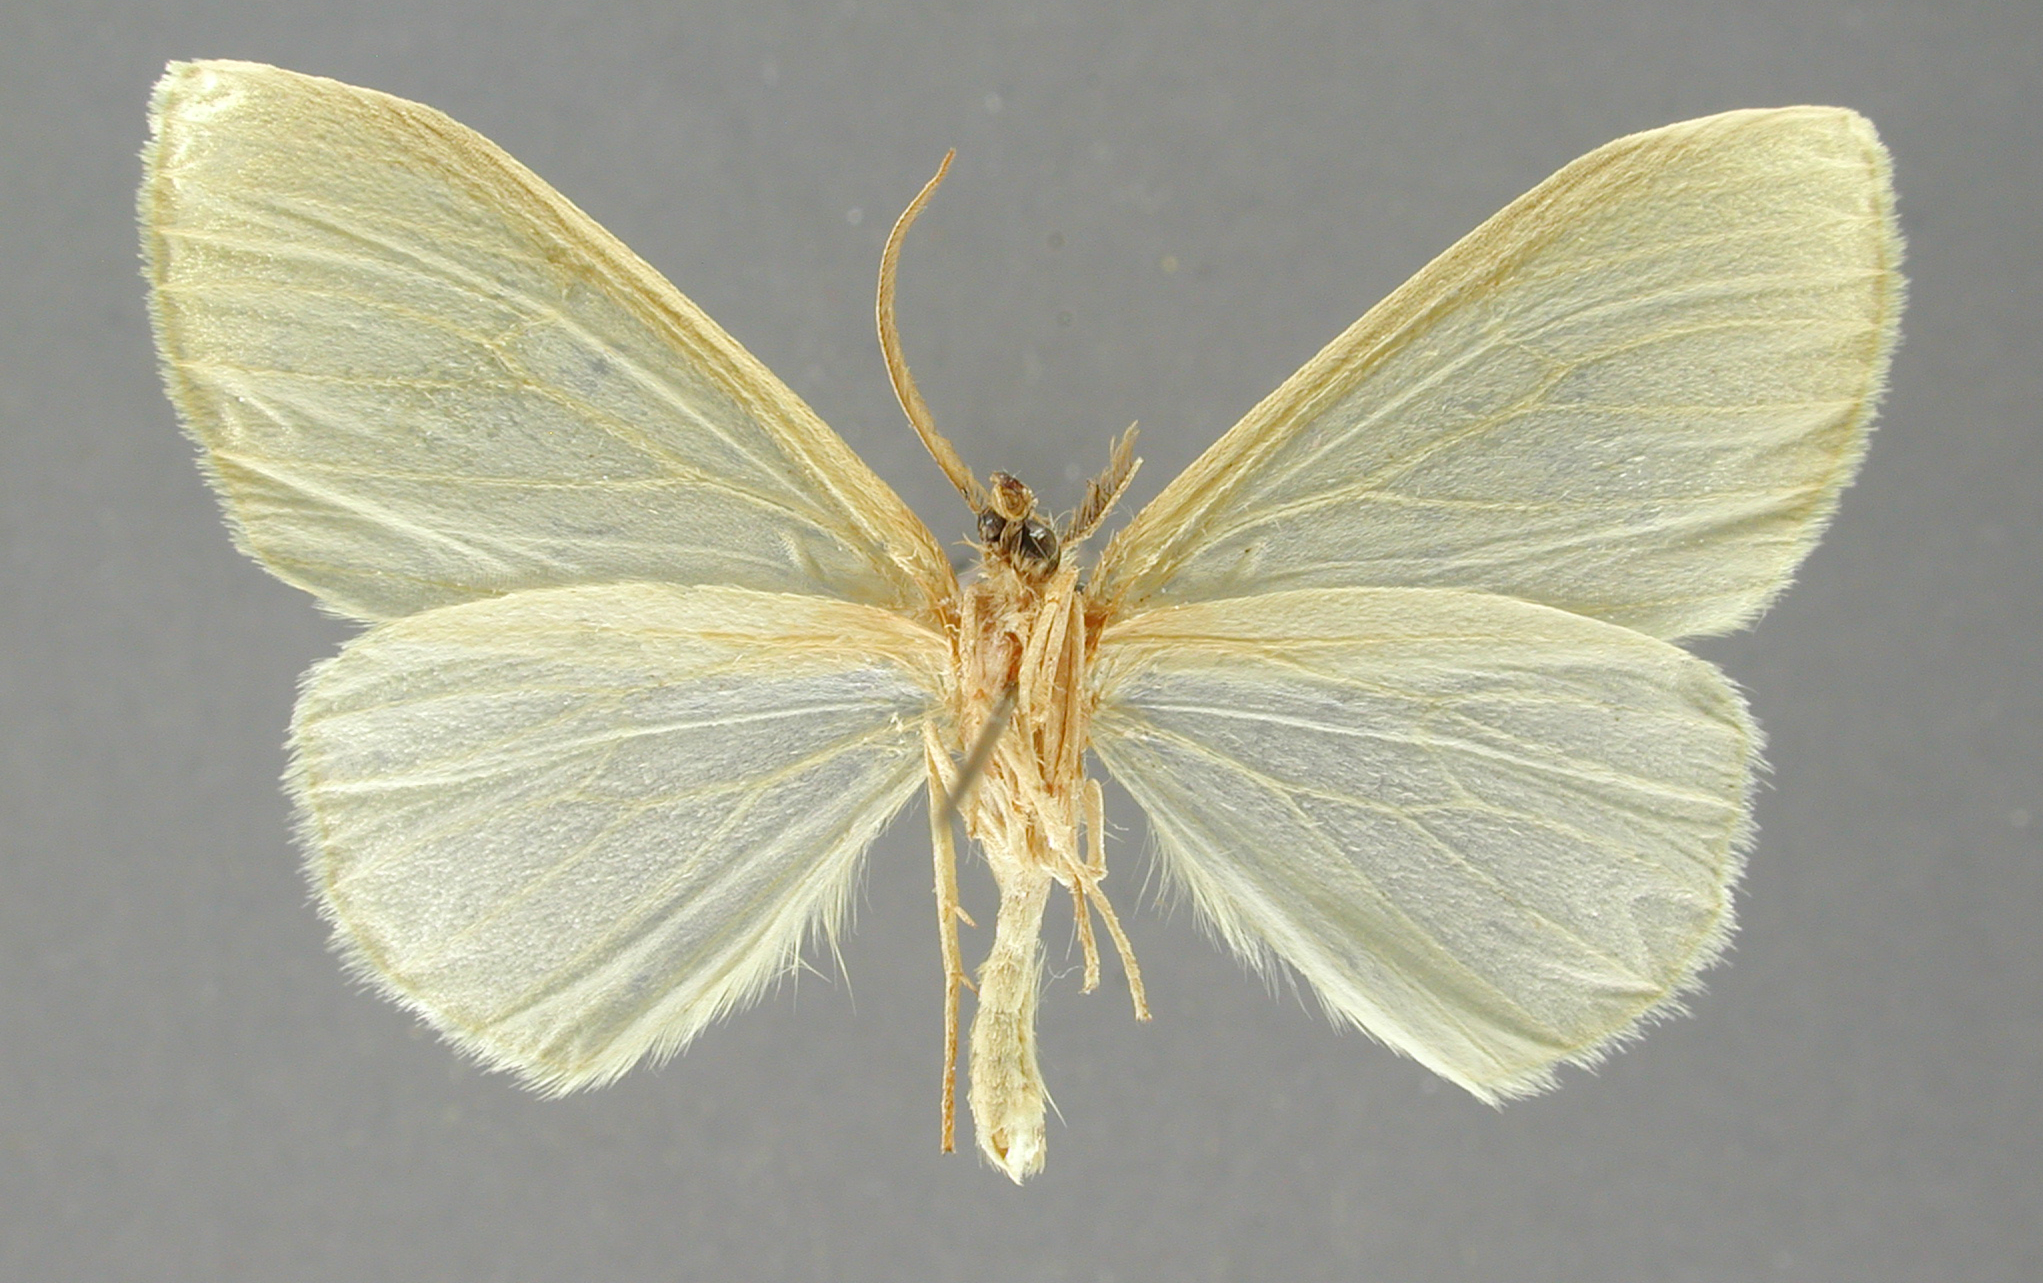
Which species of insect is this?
Nipteria monochroma
